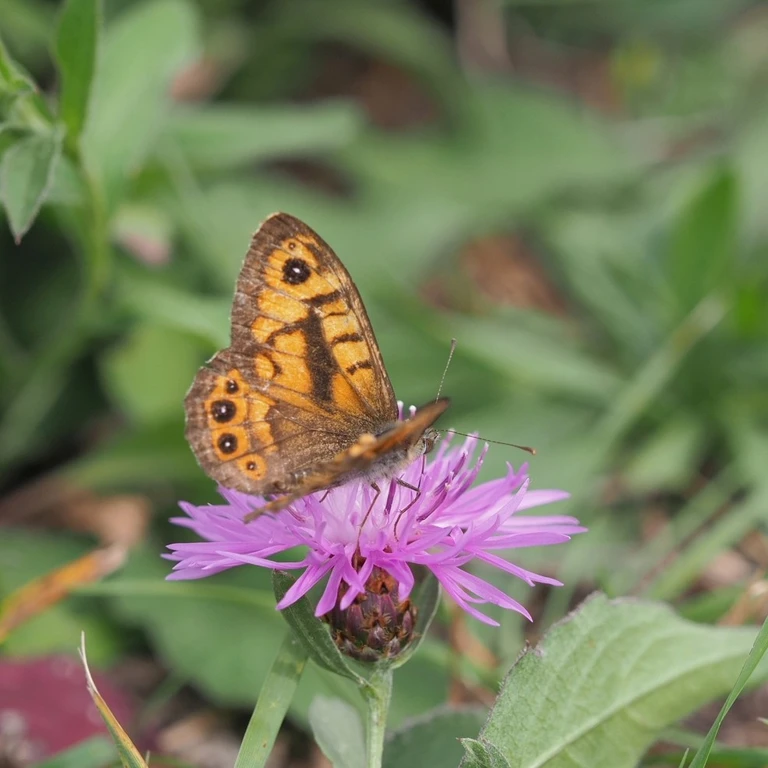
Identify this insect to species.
Lasiommata megera (also Pararge megera)
